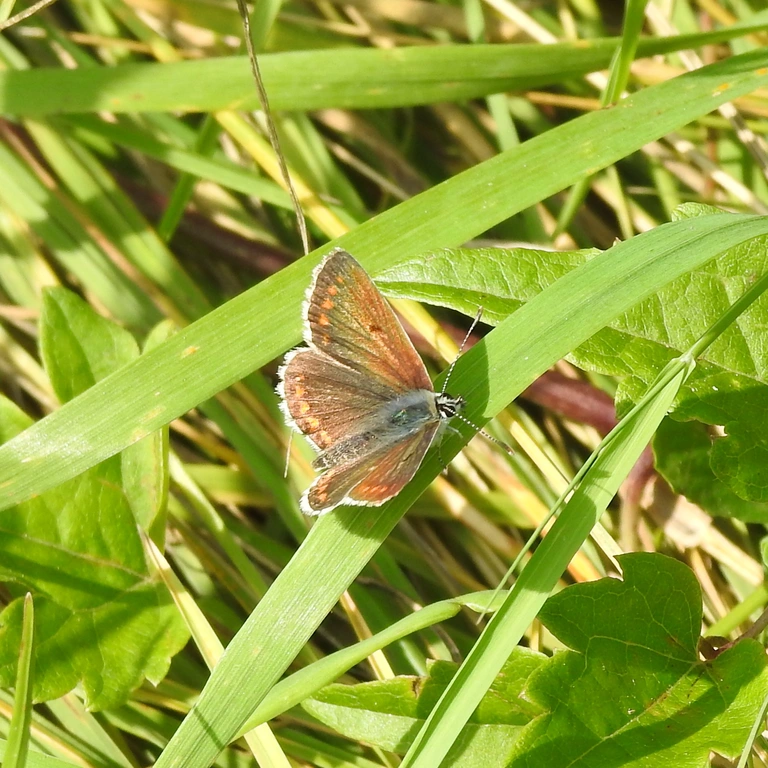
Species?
Aricia agestis/artaxerxes
